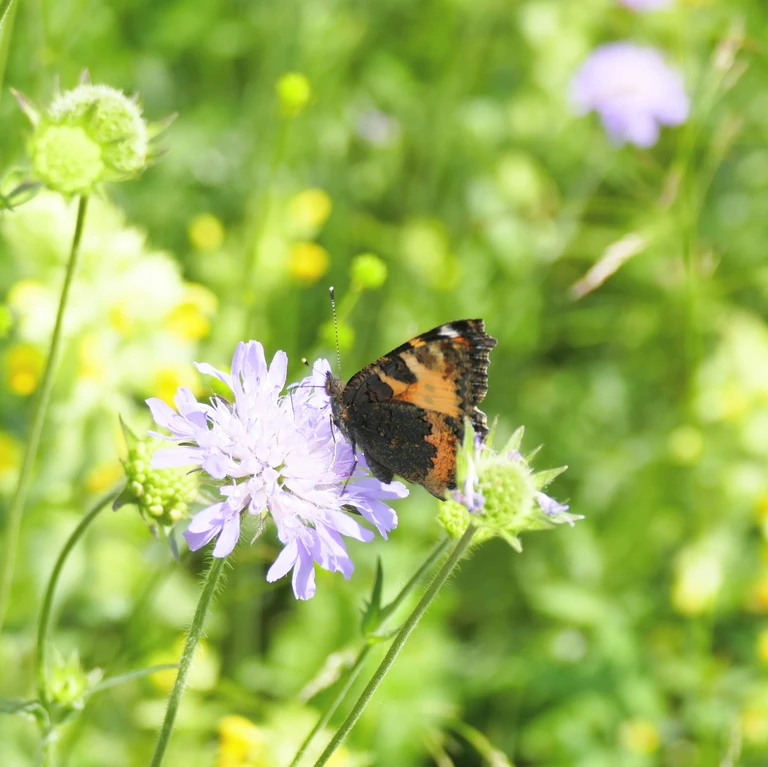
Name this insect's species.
Aglais urticae
